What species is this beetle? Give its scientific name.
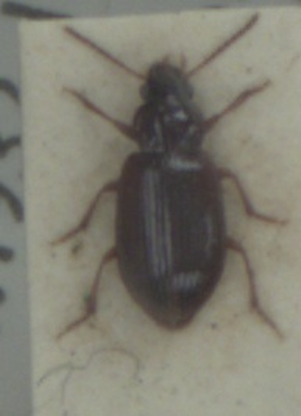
Bradycellus harpalinus
